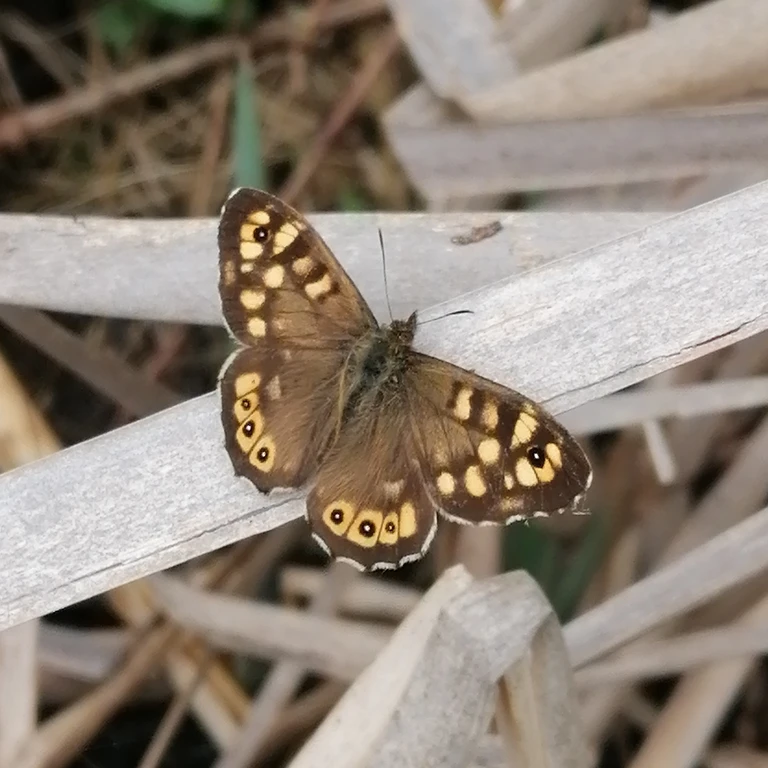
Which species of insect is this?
Pararge aegeria
